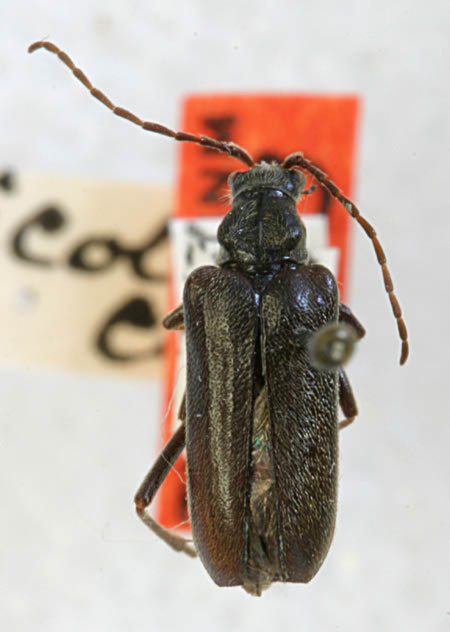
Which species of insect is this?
Acmaeops cavicollis (also Acmaeops proteus)
